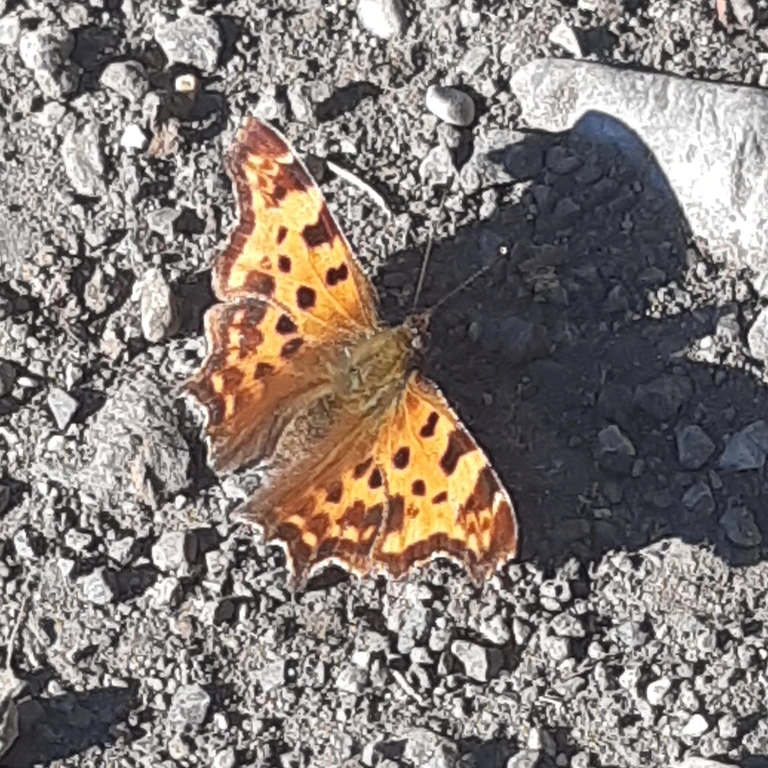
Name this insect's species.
Polygonia c-album
